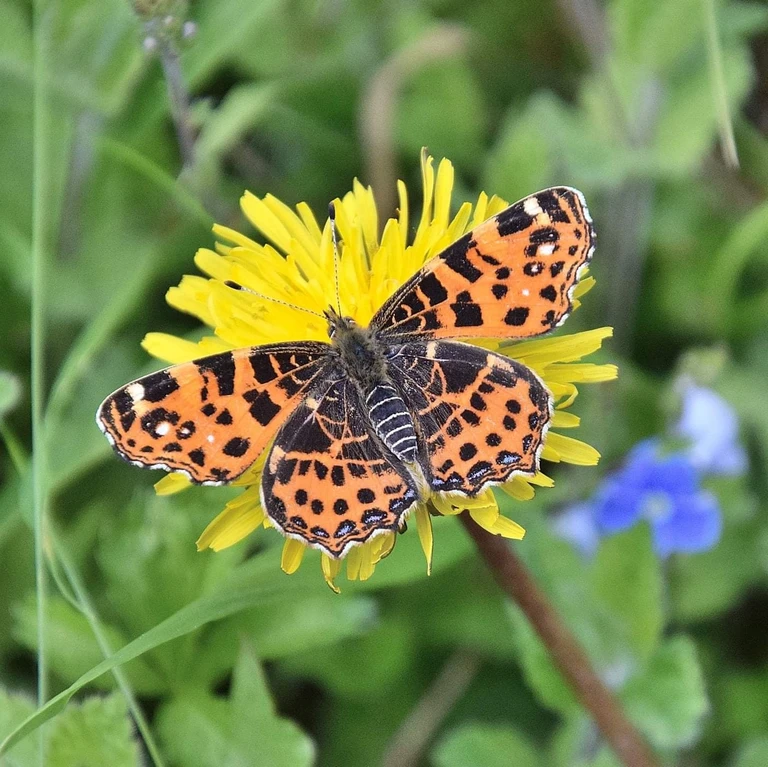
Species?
Araschnia levana
